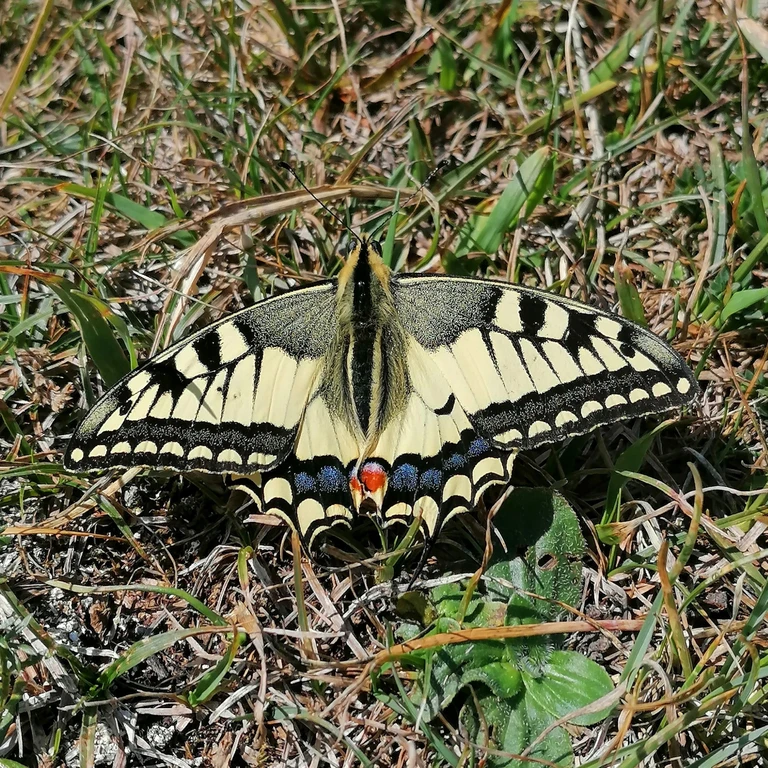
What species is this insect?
Papilio machaon
